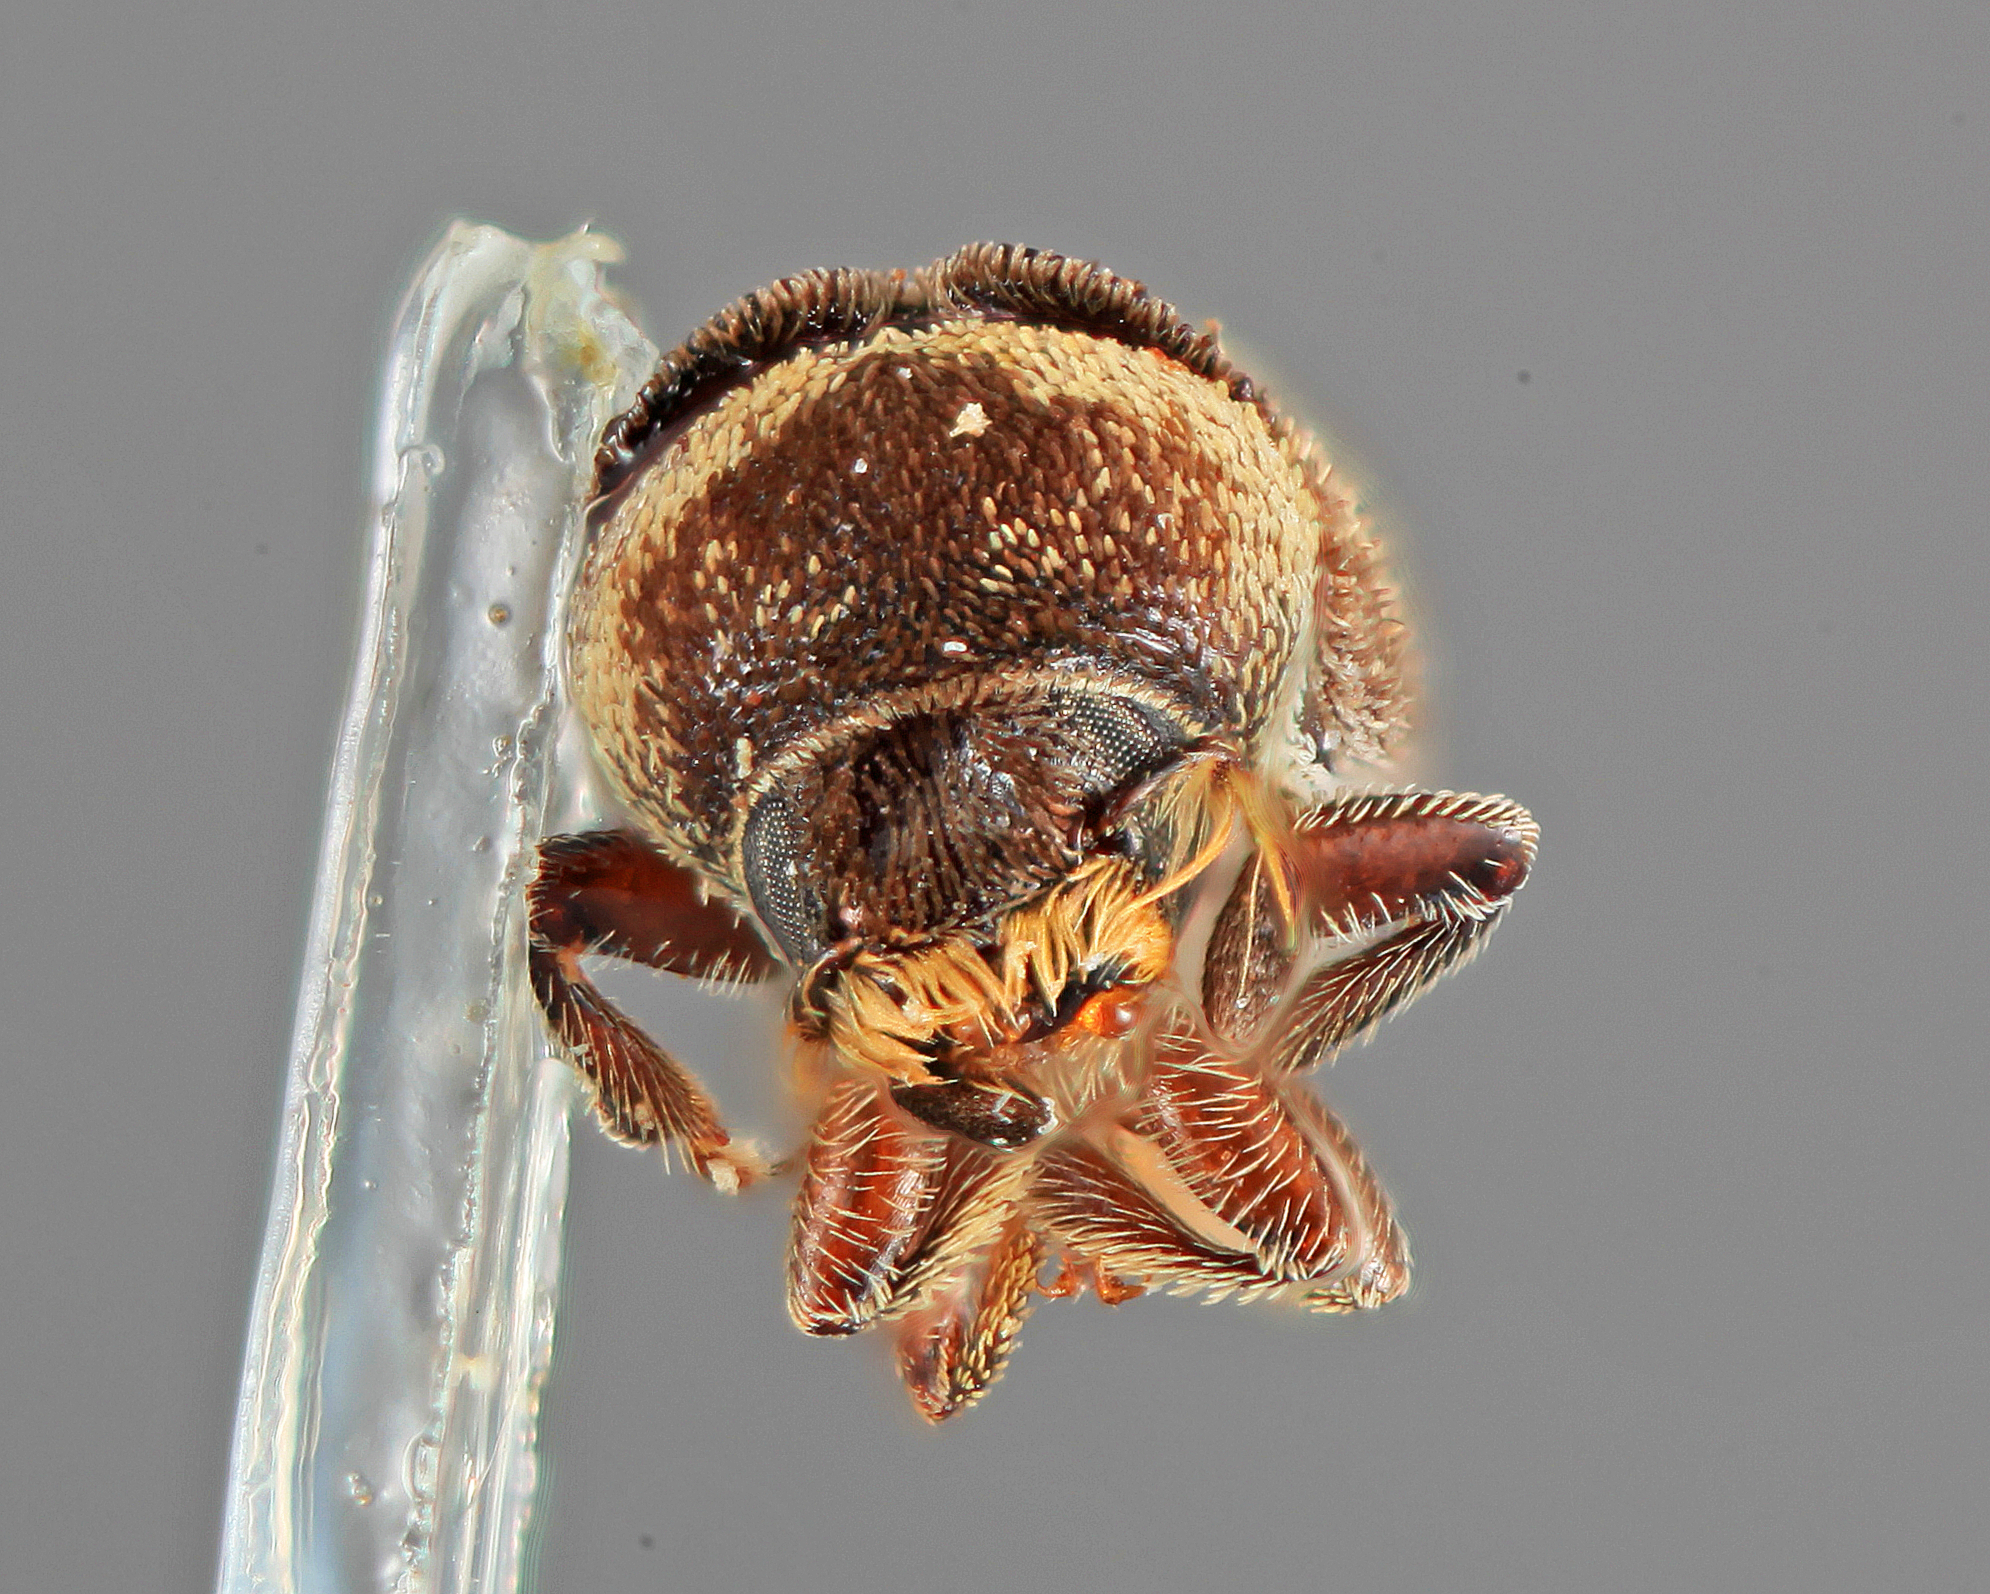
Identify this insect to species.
Chramesus bispinus
